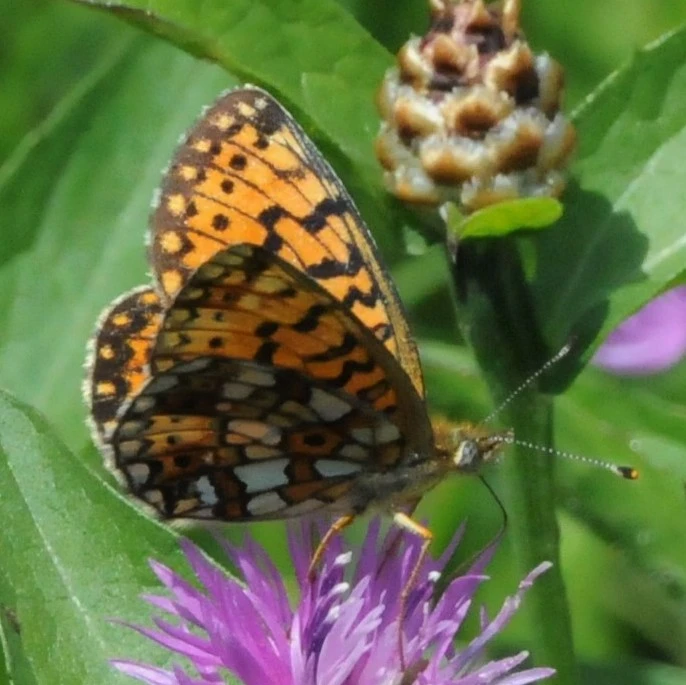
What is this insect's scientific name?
Boloria selene
